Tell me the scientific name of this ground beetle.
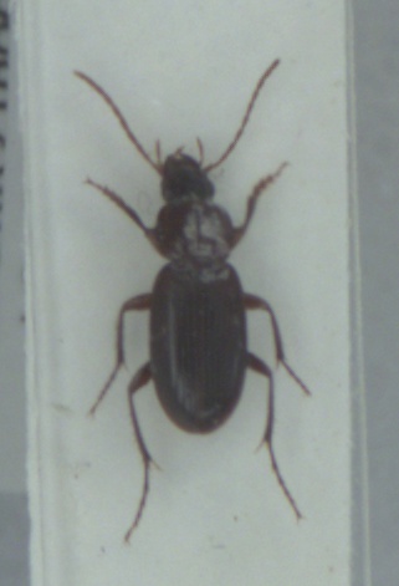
Platyderus depressus
